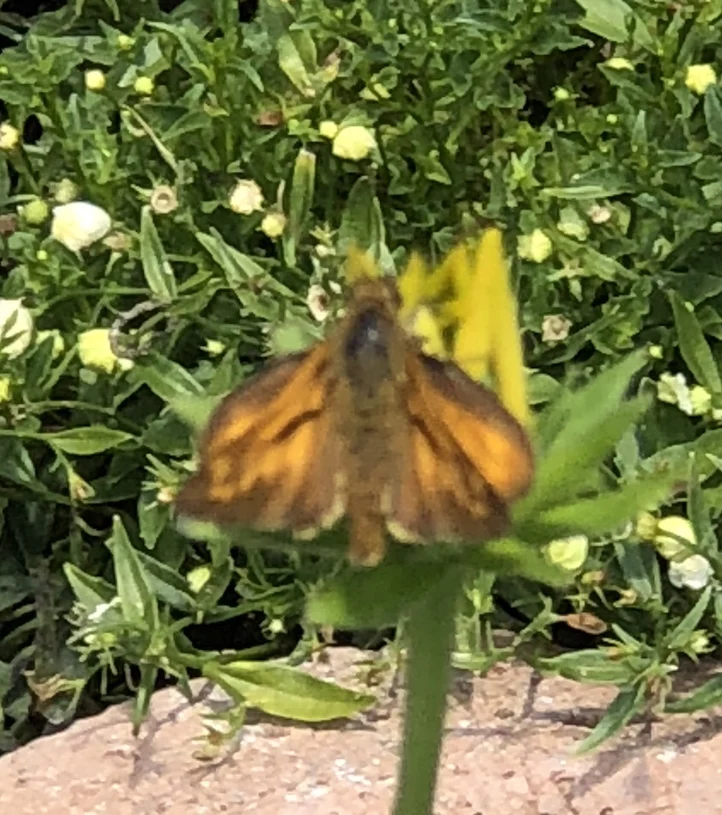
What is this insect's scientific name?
Ochlodes sylvanus (also Ochlodes venata)
